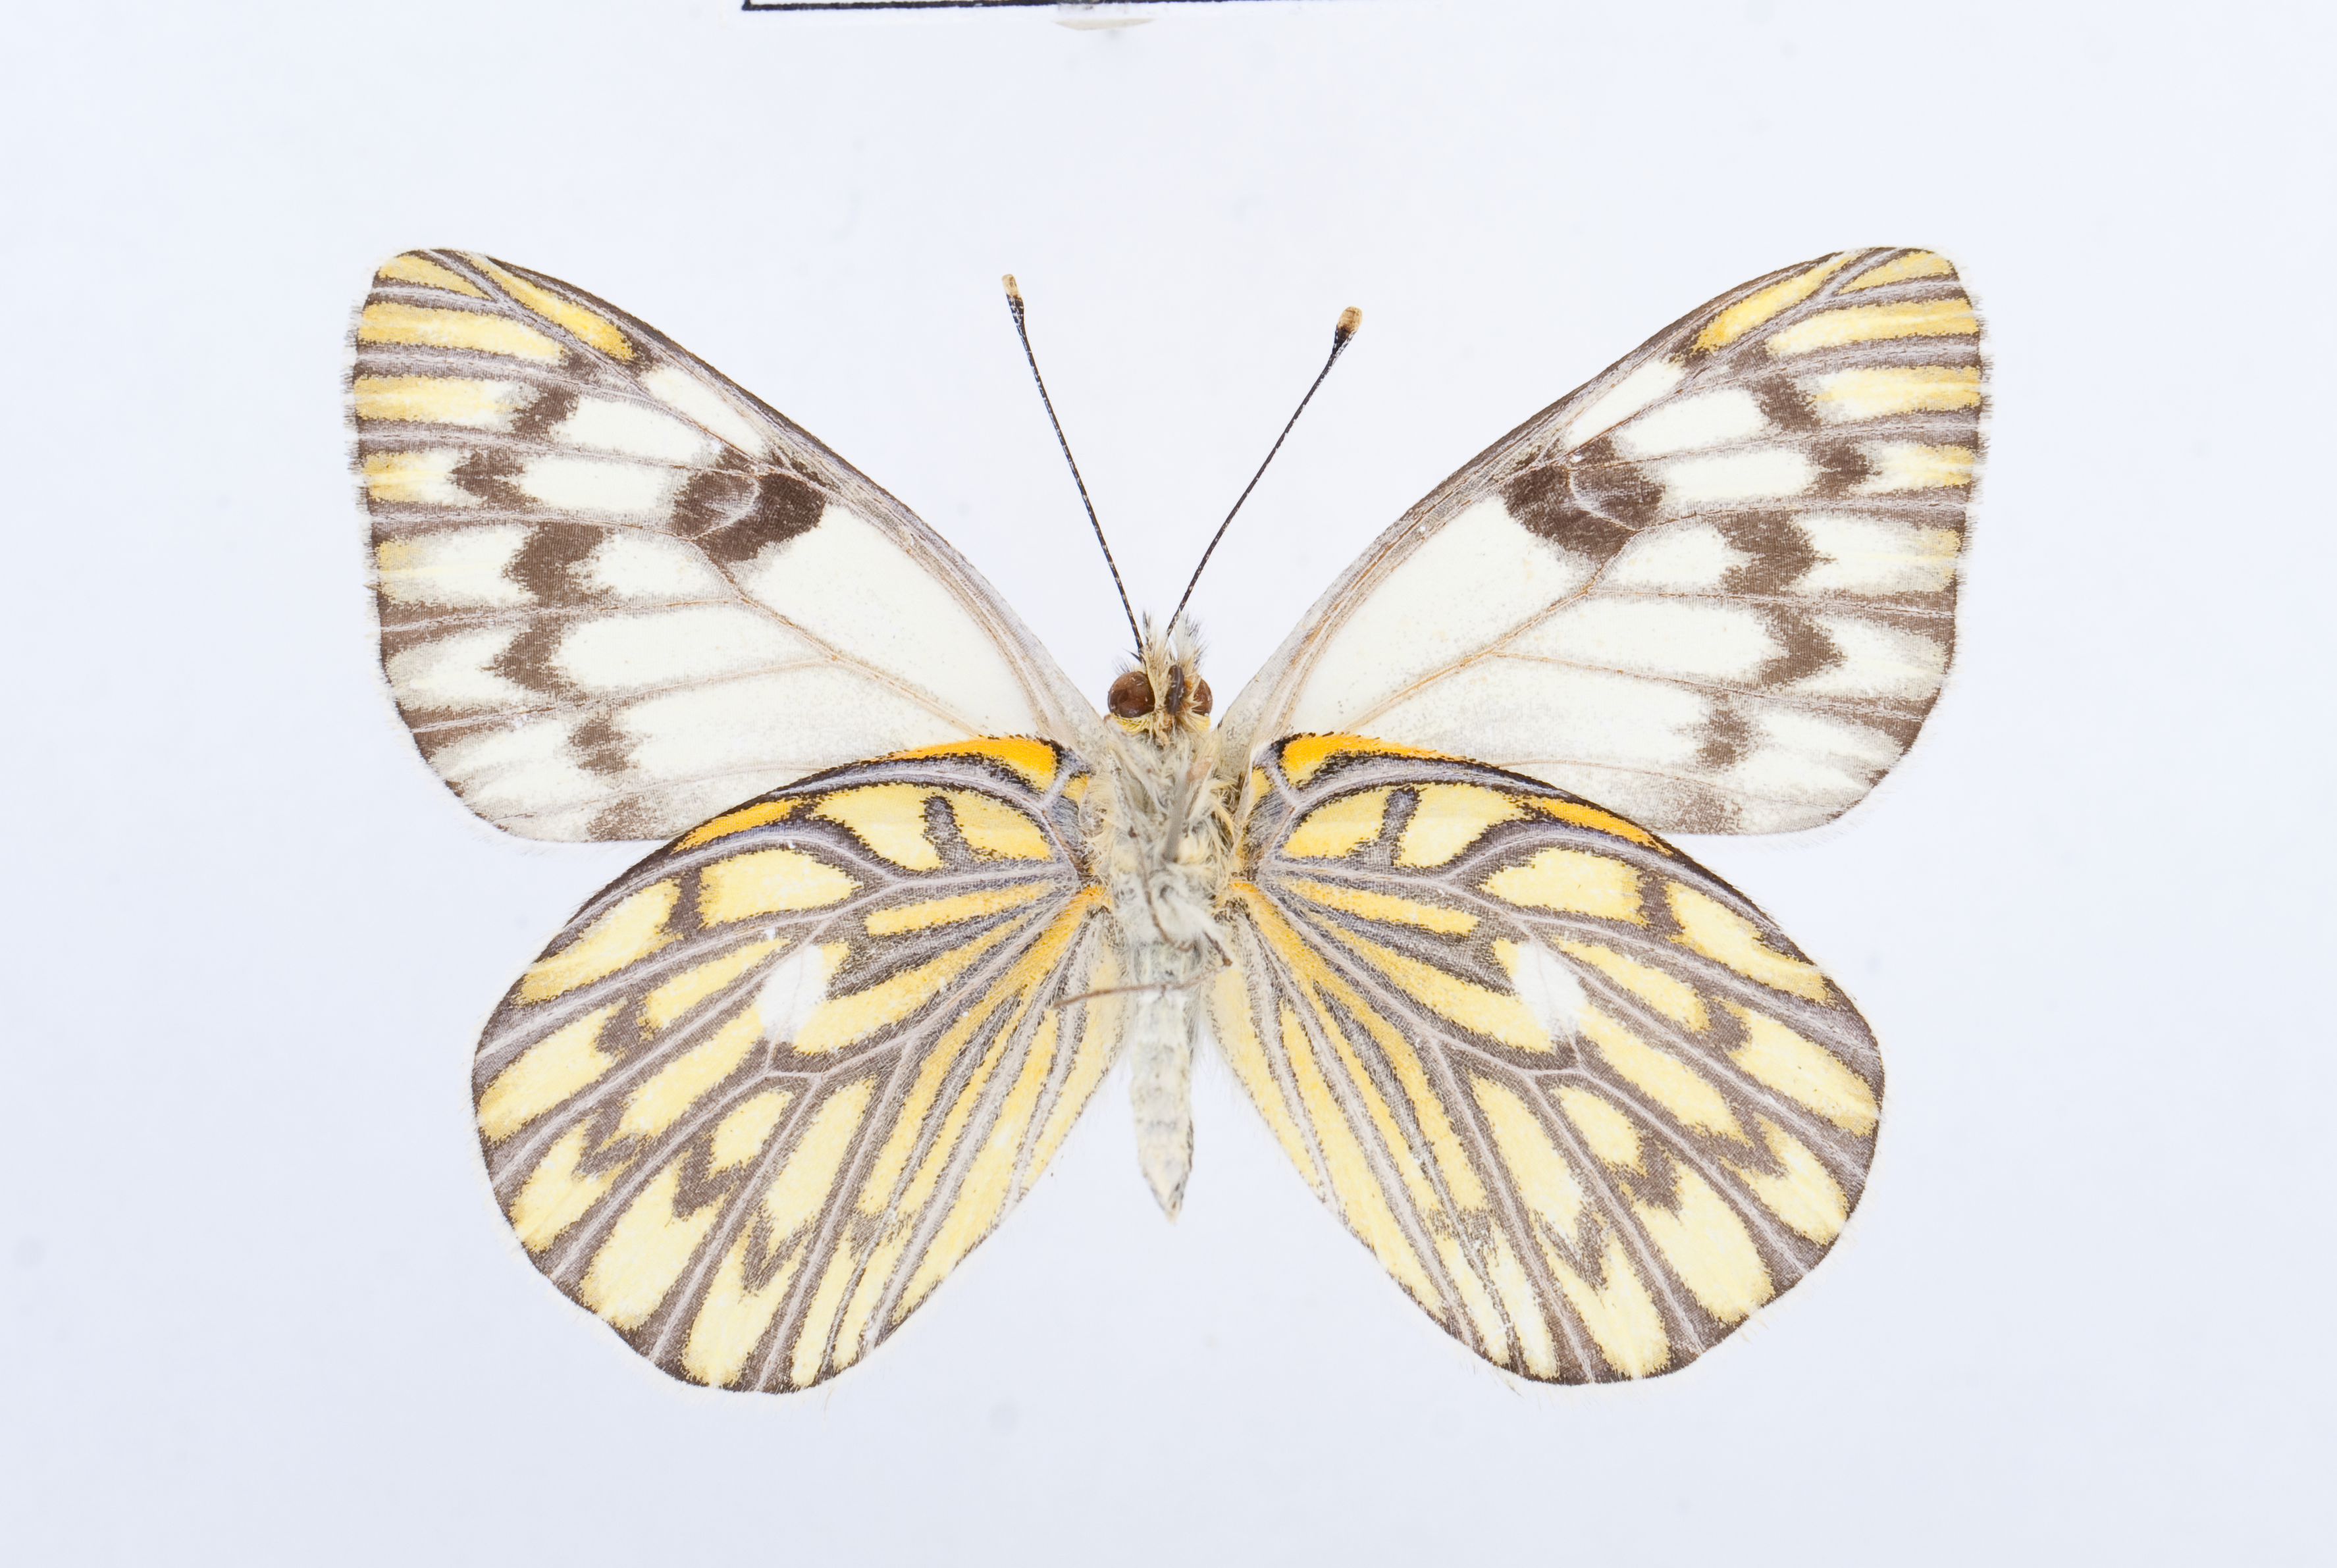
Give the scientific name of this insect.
Tatochila autodice
